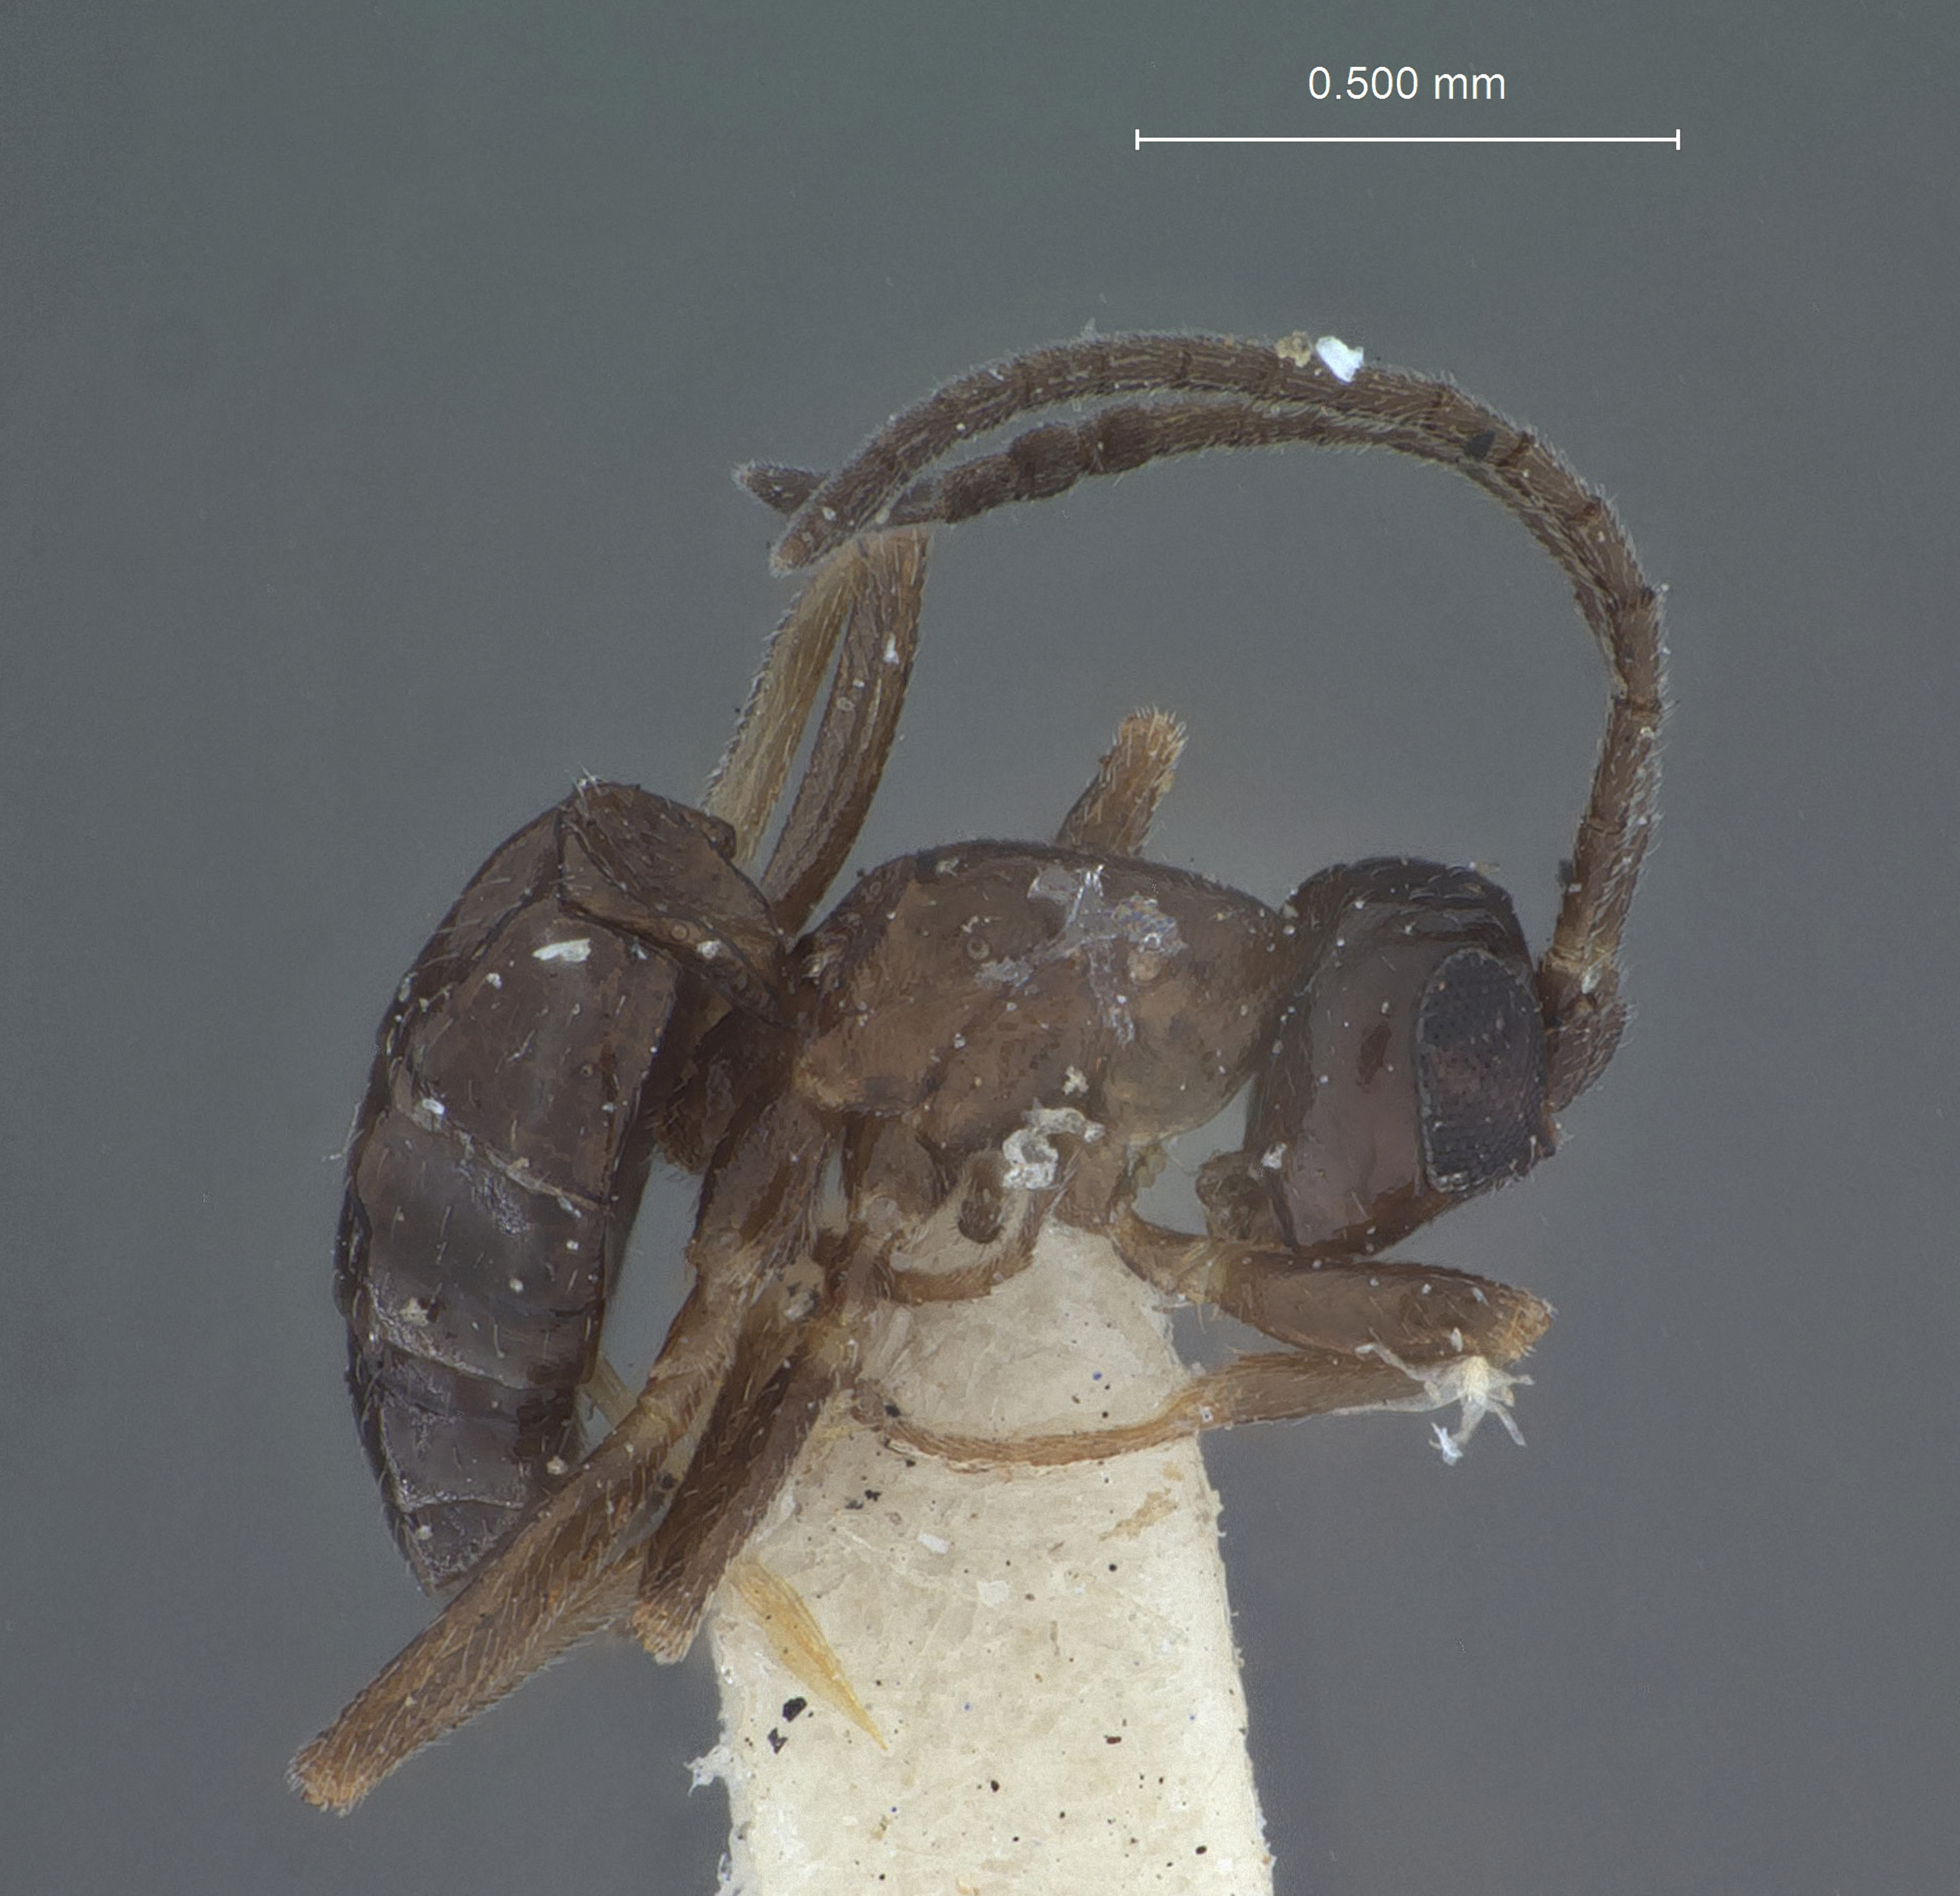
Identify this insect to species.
Pezomachus minutus
